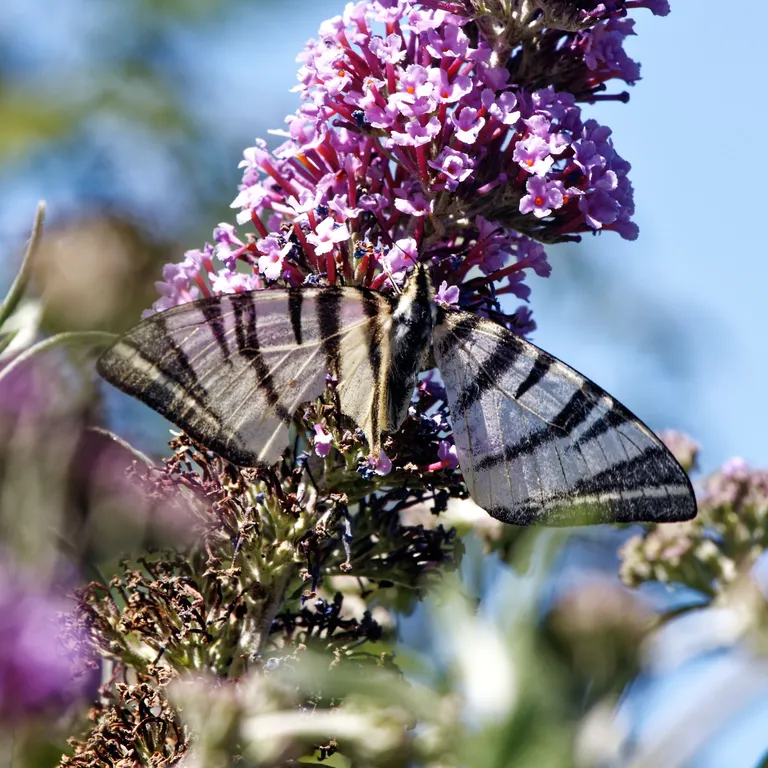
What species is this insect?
Iphiclides podalirius
